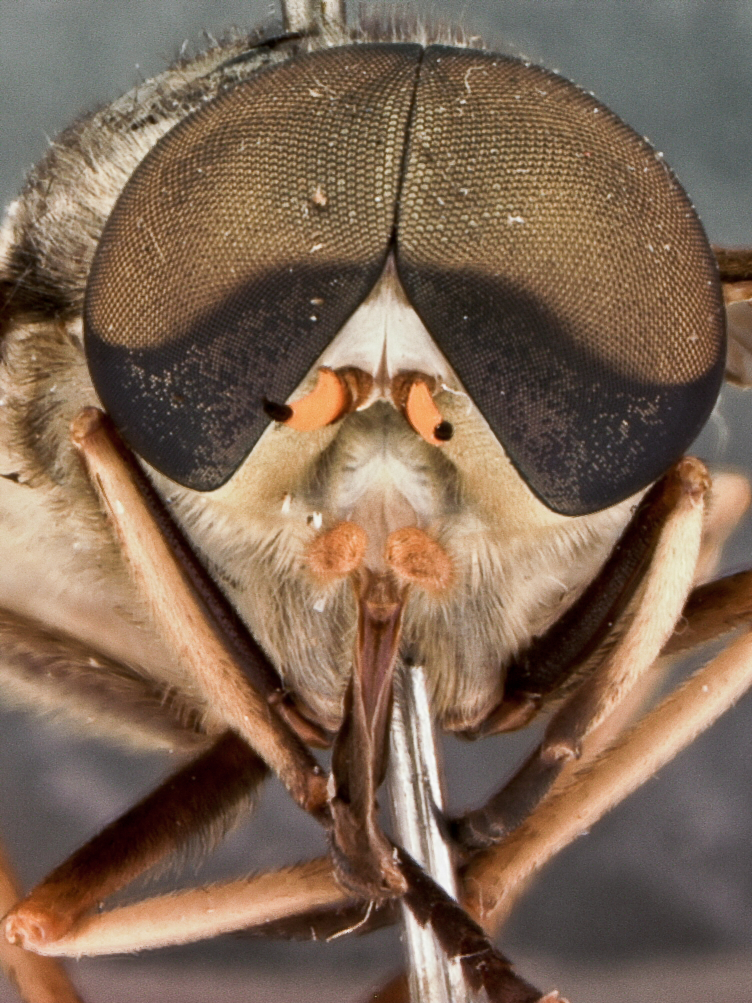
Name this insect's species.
Tabanus trigonus
